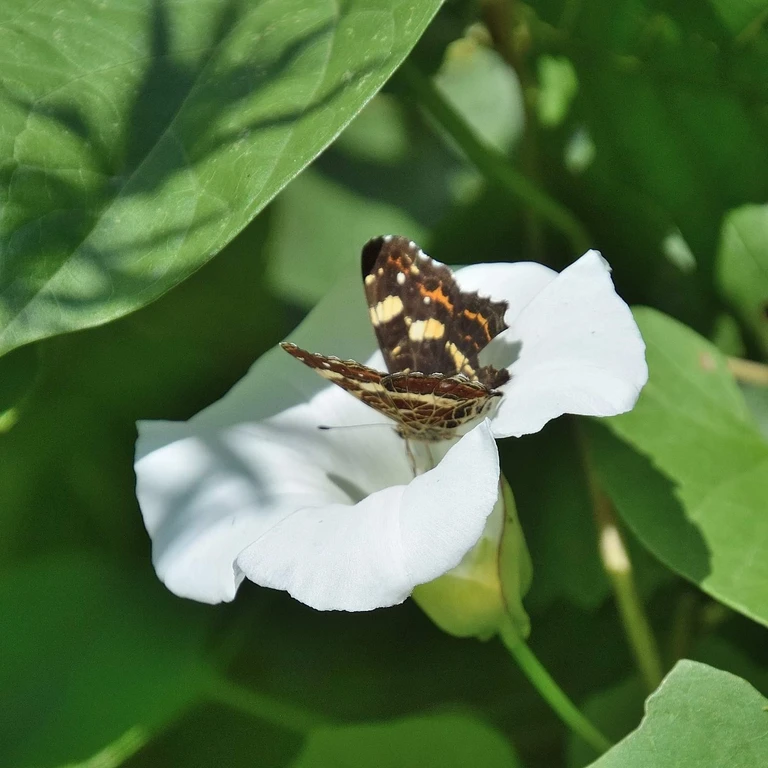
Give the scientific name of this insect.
Araschnia levana
